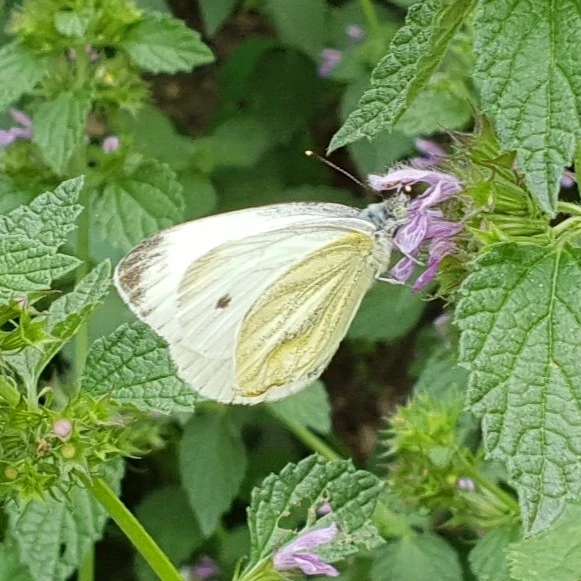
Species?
Pieris napi
